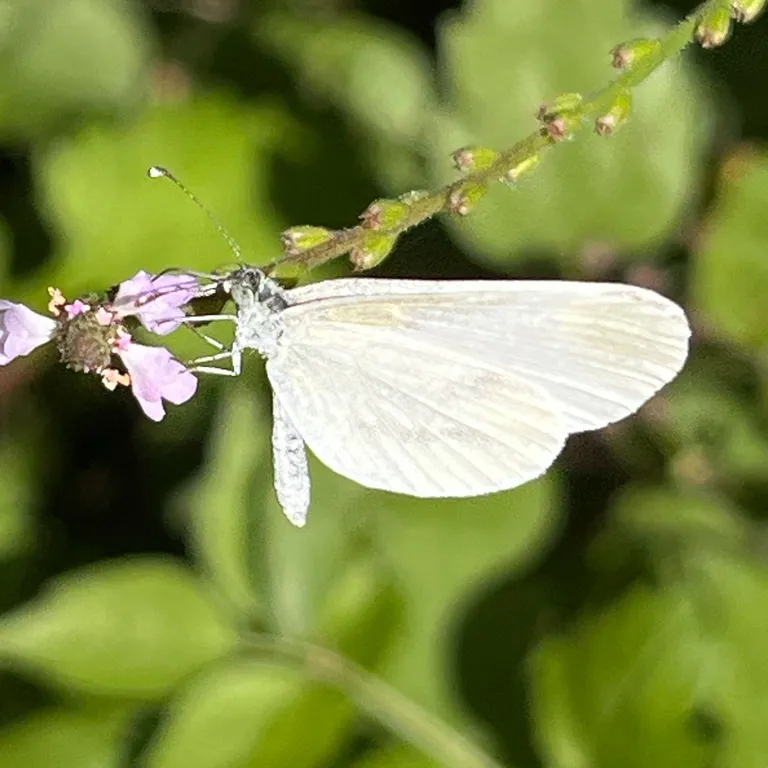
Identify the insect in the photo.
Leptidea sinapis/juvernica
